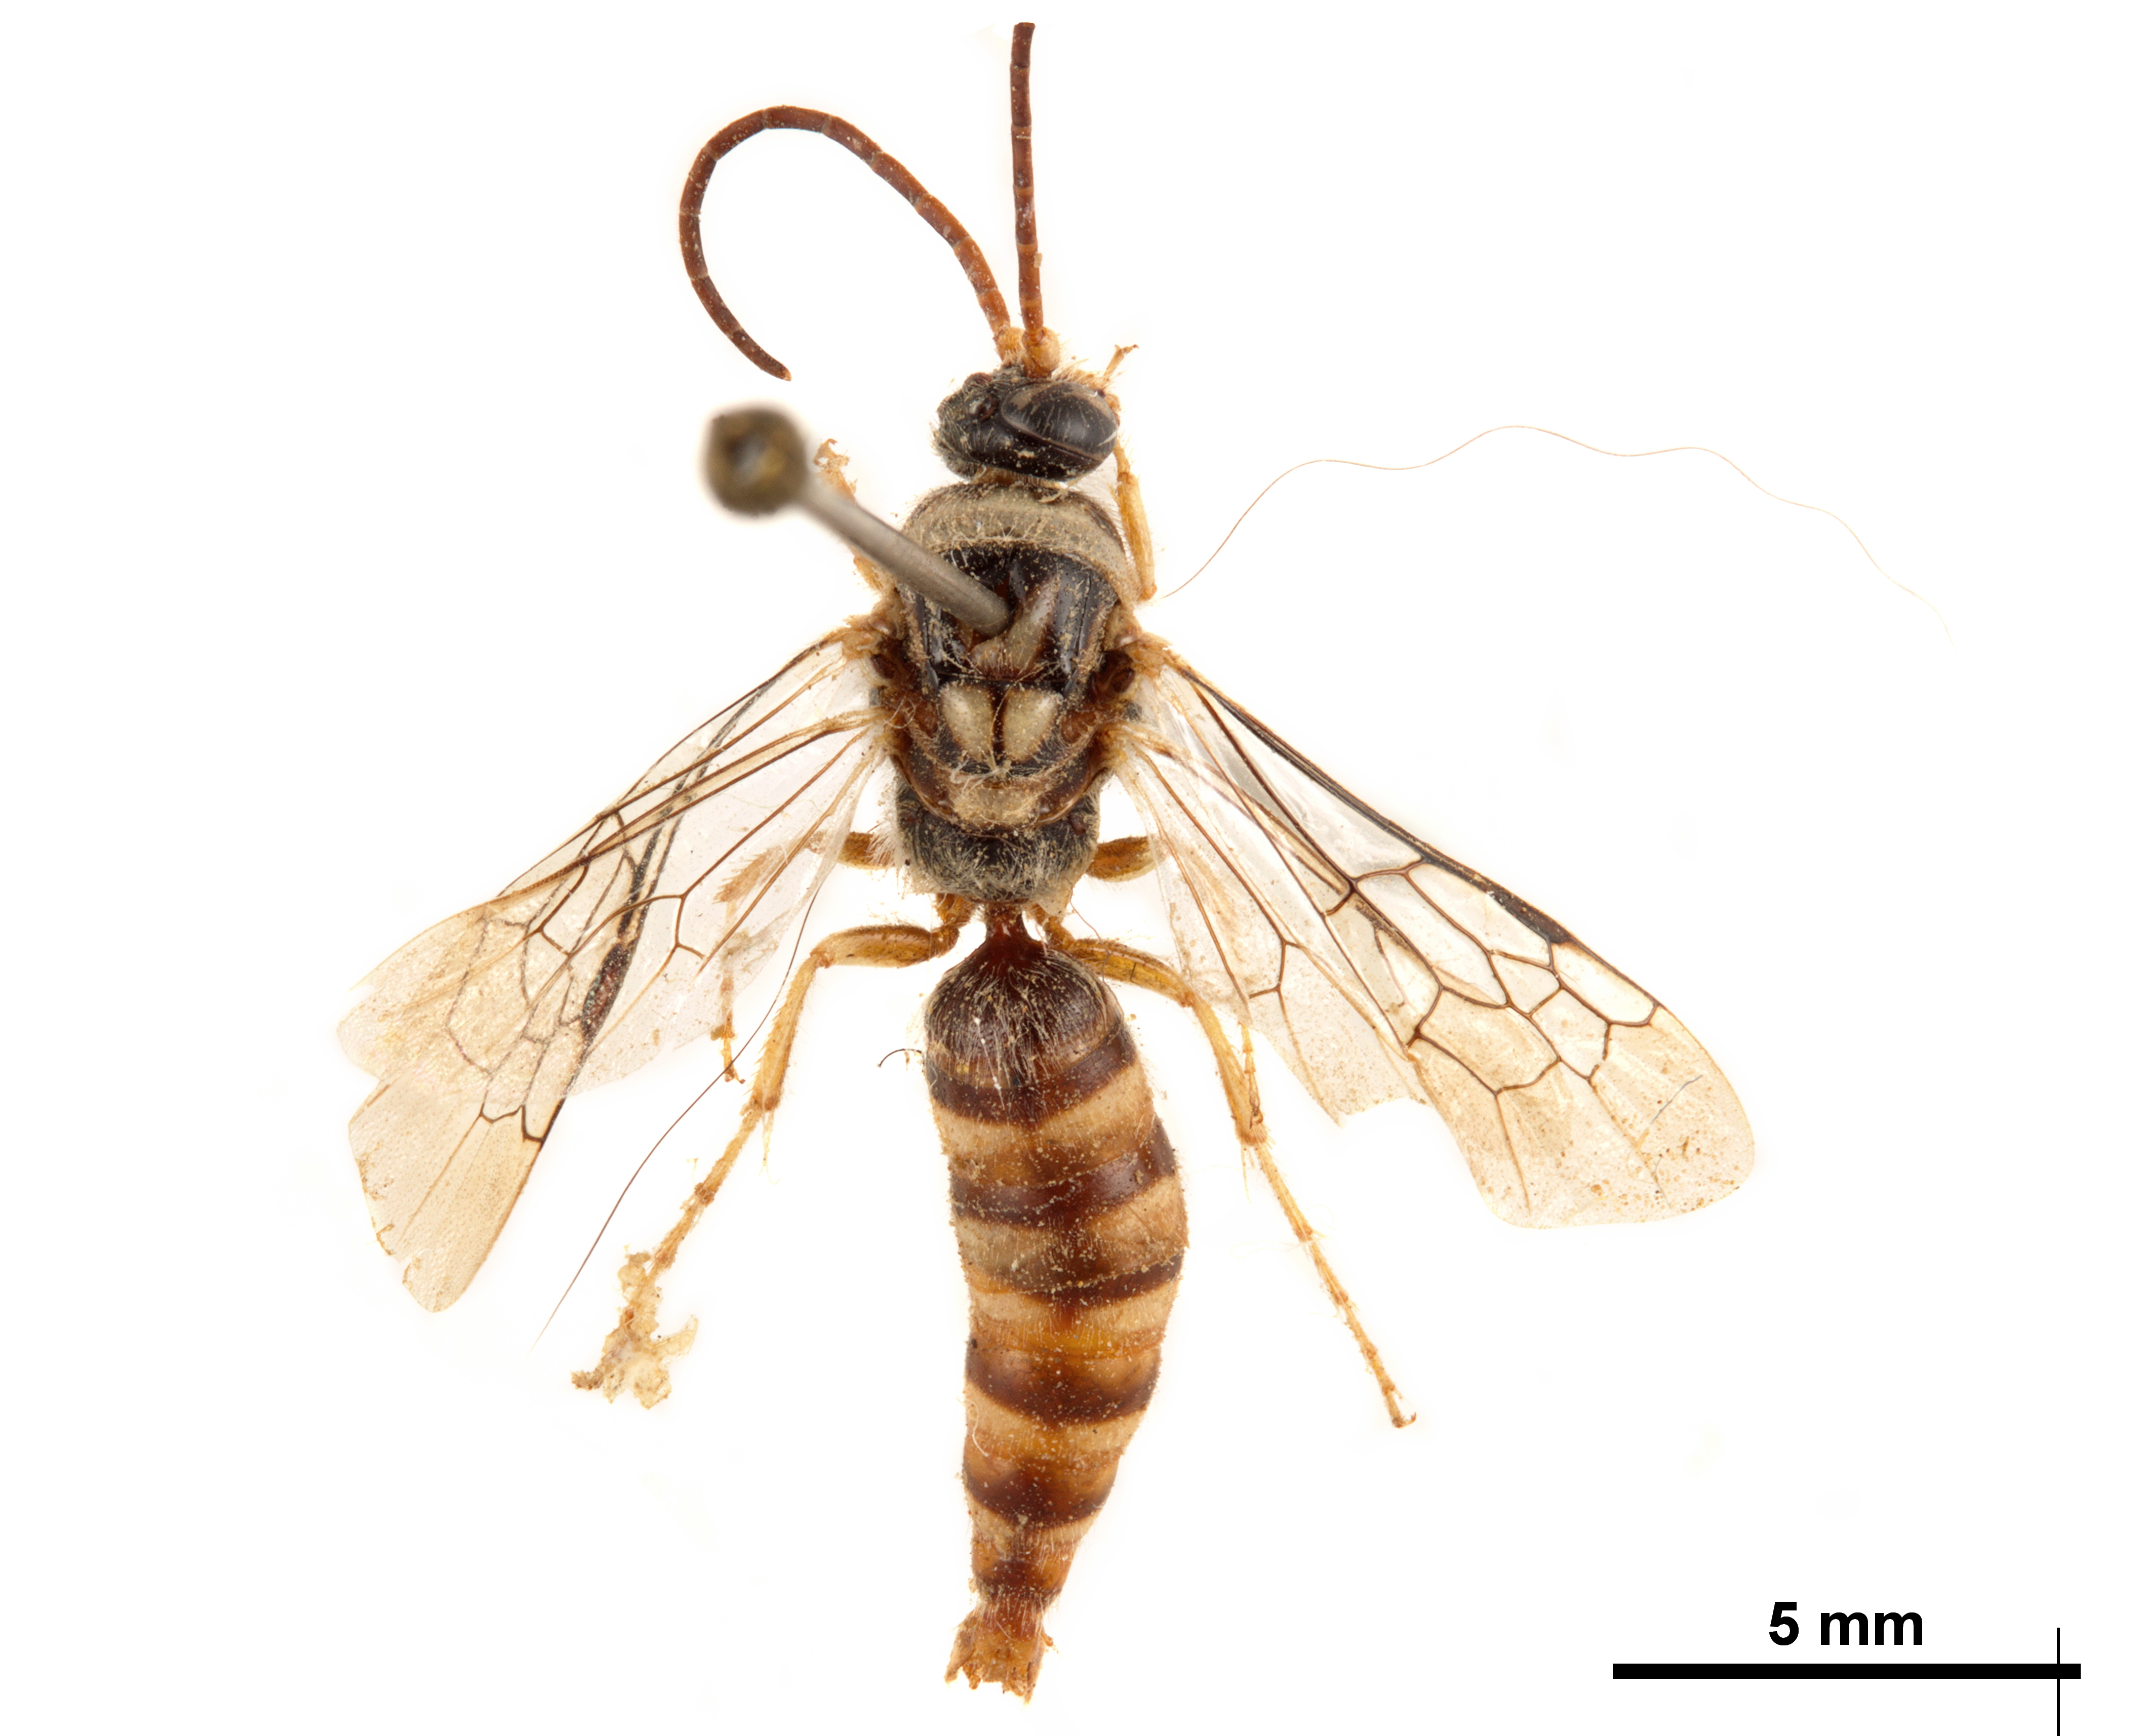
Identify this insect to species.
Iswara luteus
